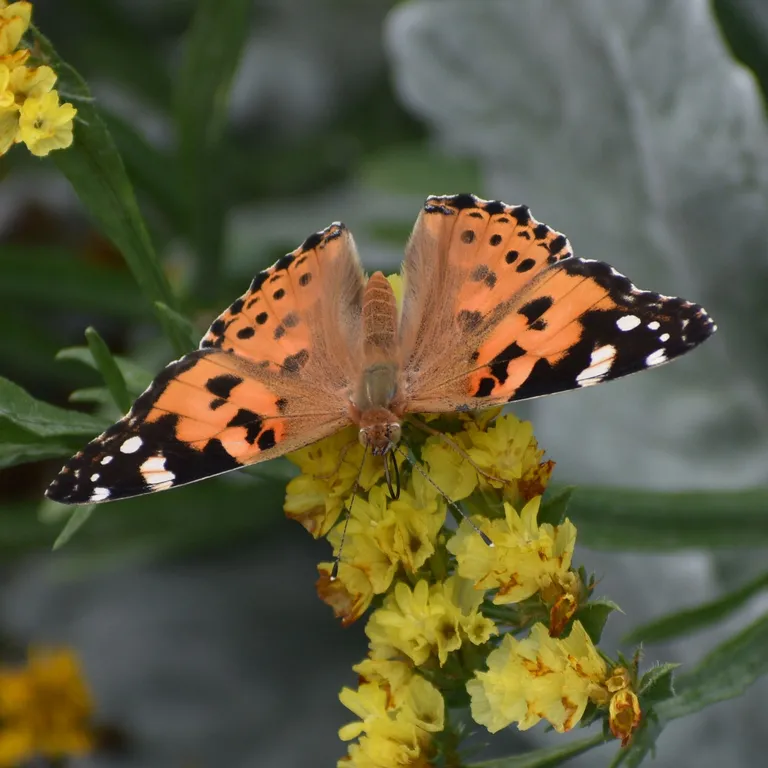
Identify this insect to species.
Vanessa cardui
